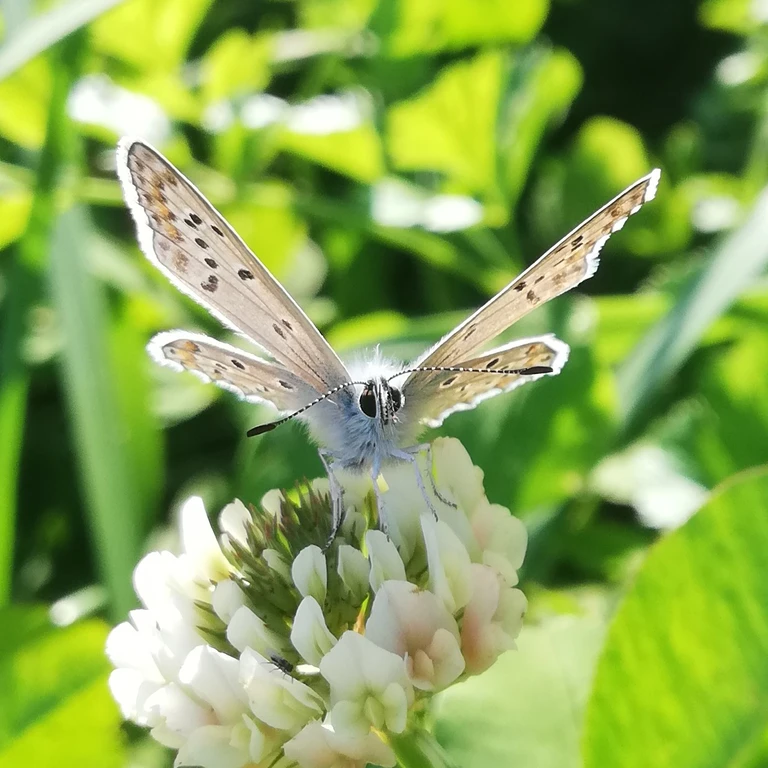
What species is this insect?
Polyommatus icarus
